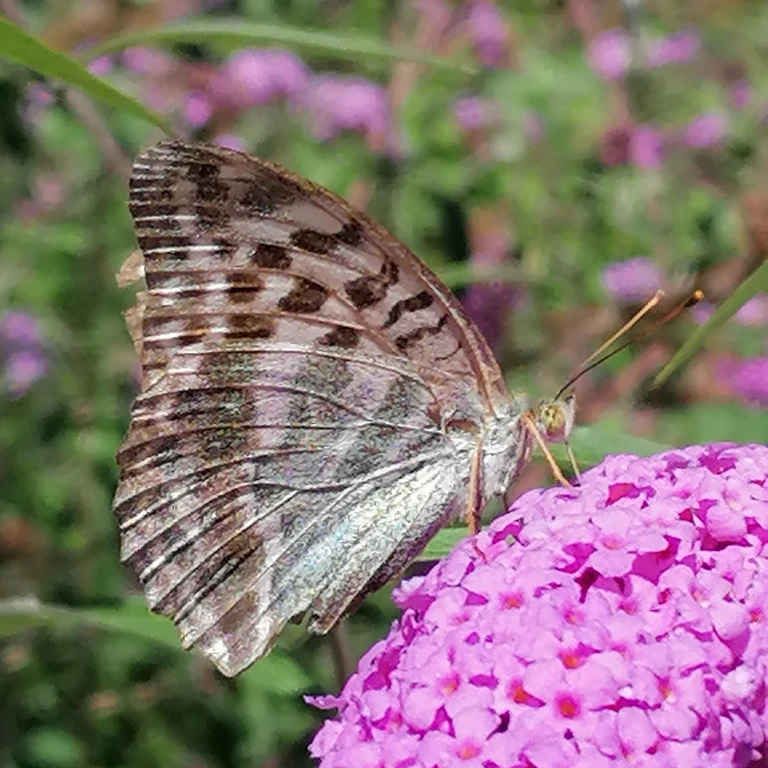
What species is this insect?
Argynnis paphia
